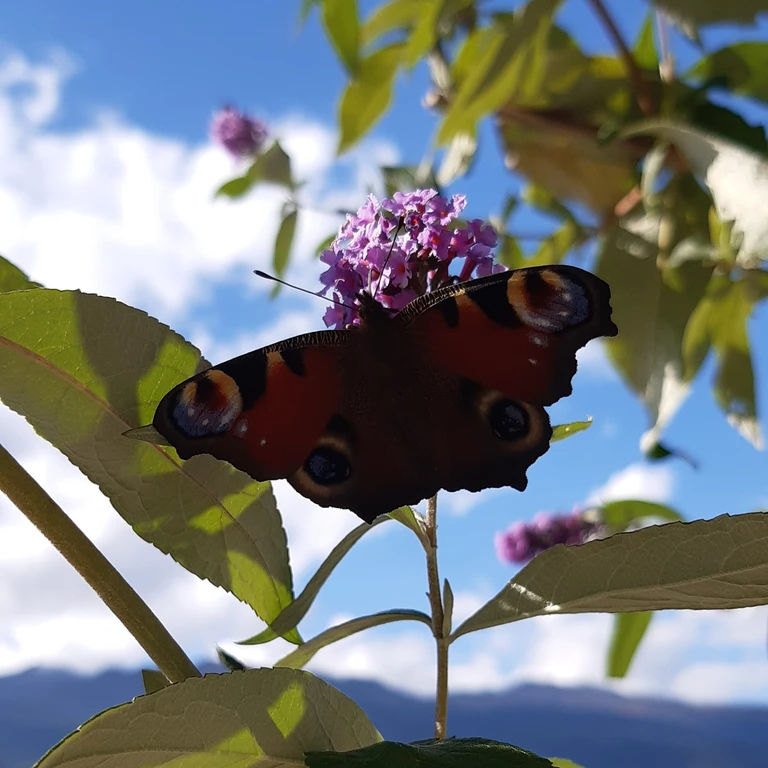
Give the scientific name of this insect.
Aglais io
